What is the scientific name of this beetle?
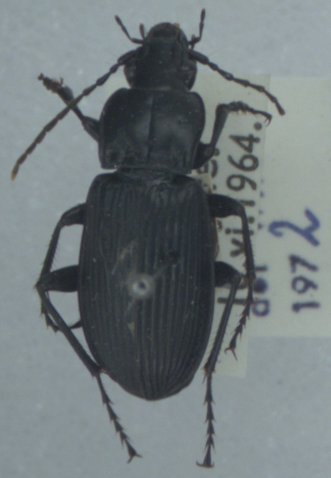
Pterostichus niger
